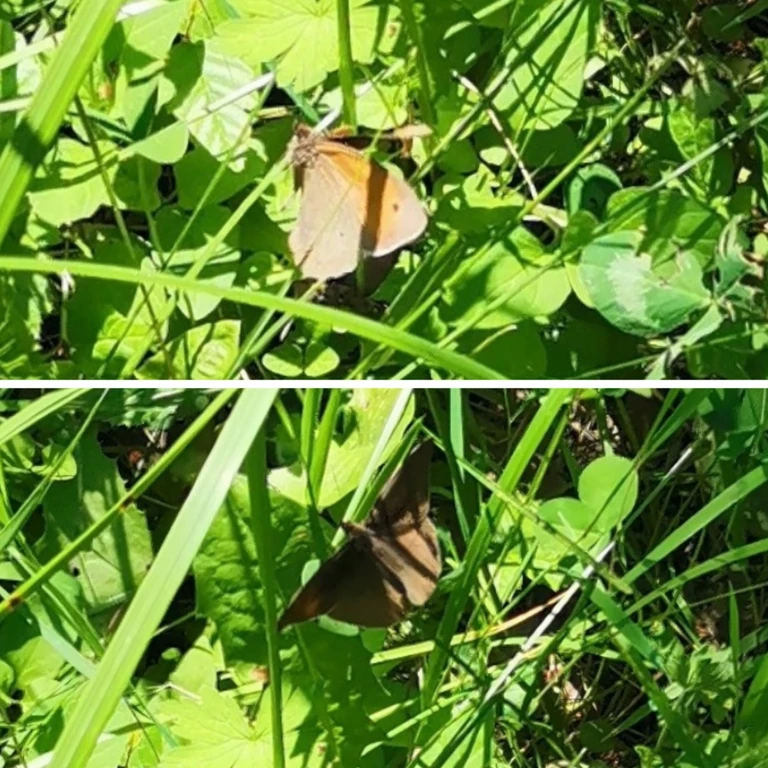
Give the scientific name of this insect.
Maniola jurtina
